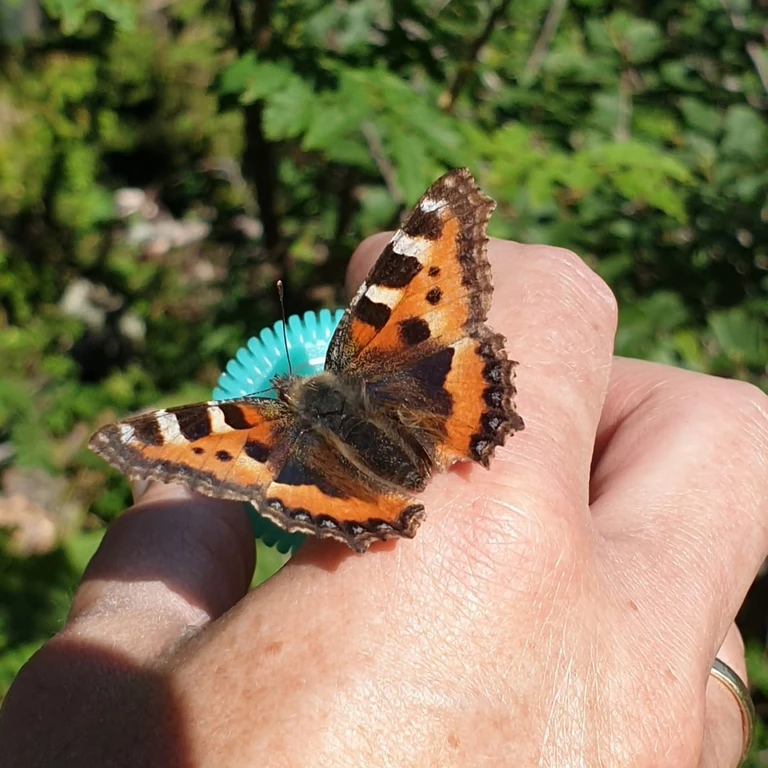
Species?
Aglais urticae
